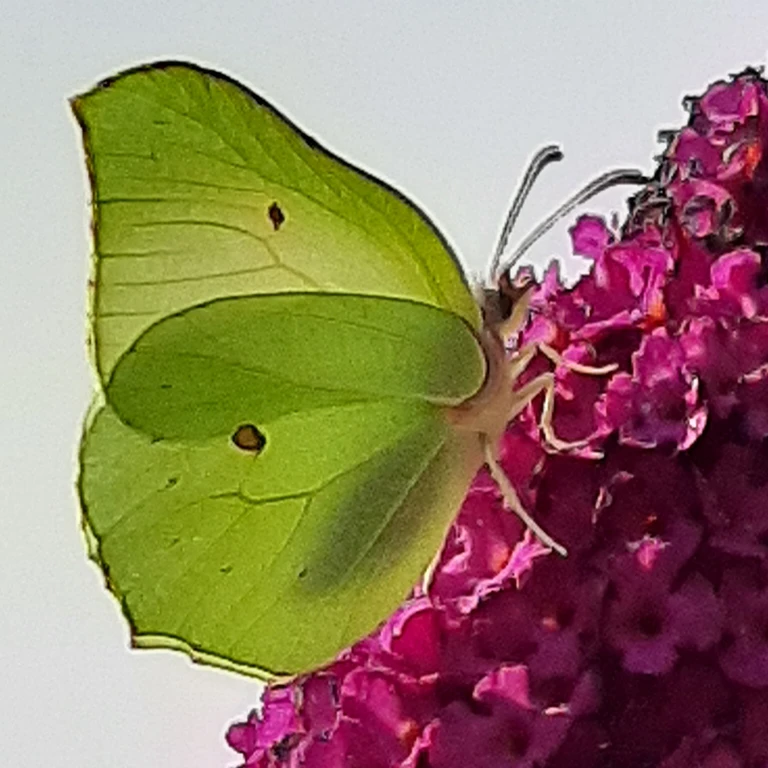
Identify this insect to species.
Gonepteryx rhamni
